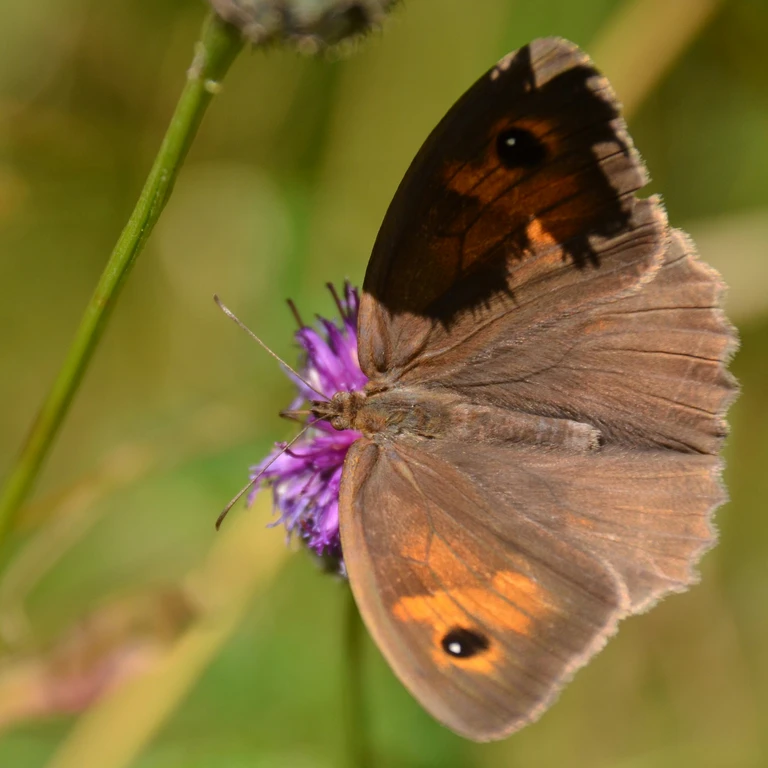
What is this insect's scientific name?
Maniola jurtina
